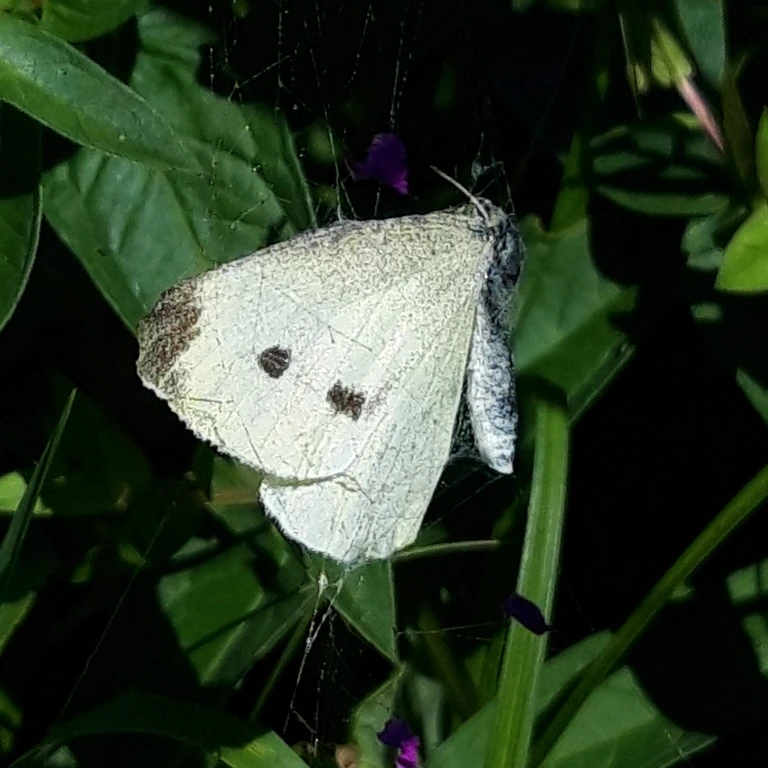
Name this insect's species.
Pieris rapae
